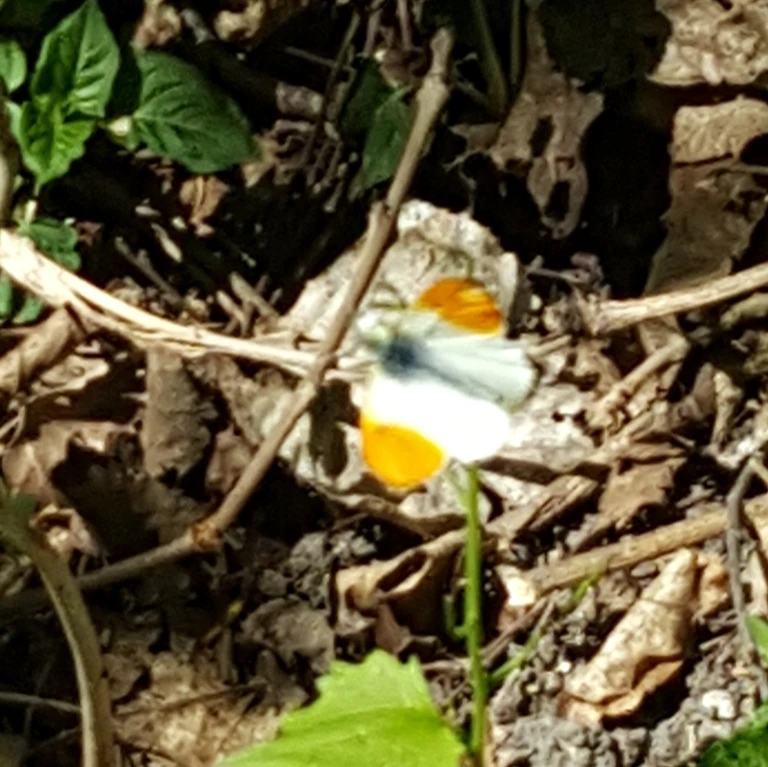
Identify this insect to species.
Anthocharis cardamines
